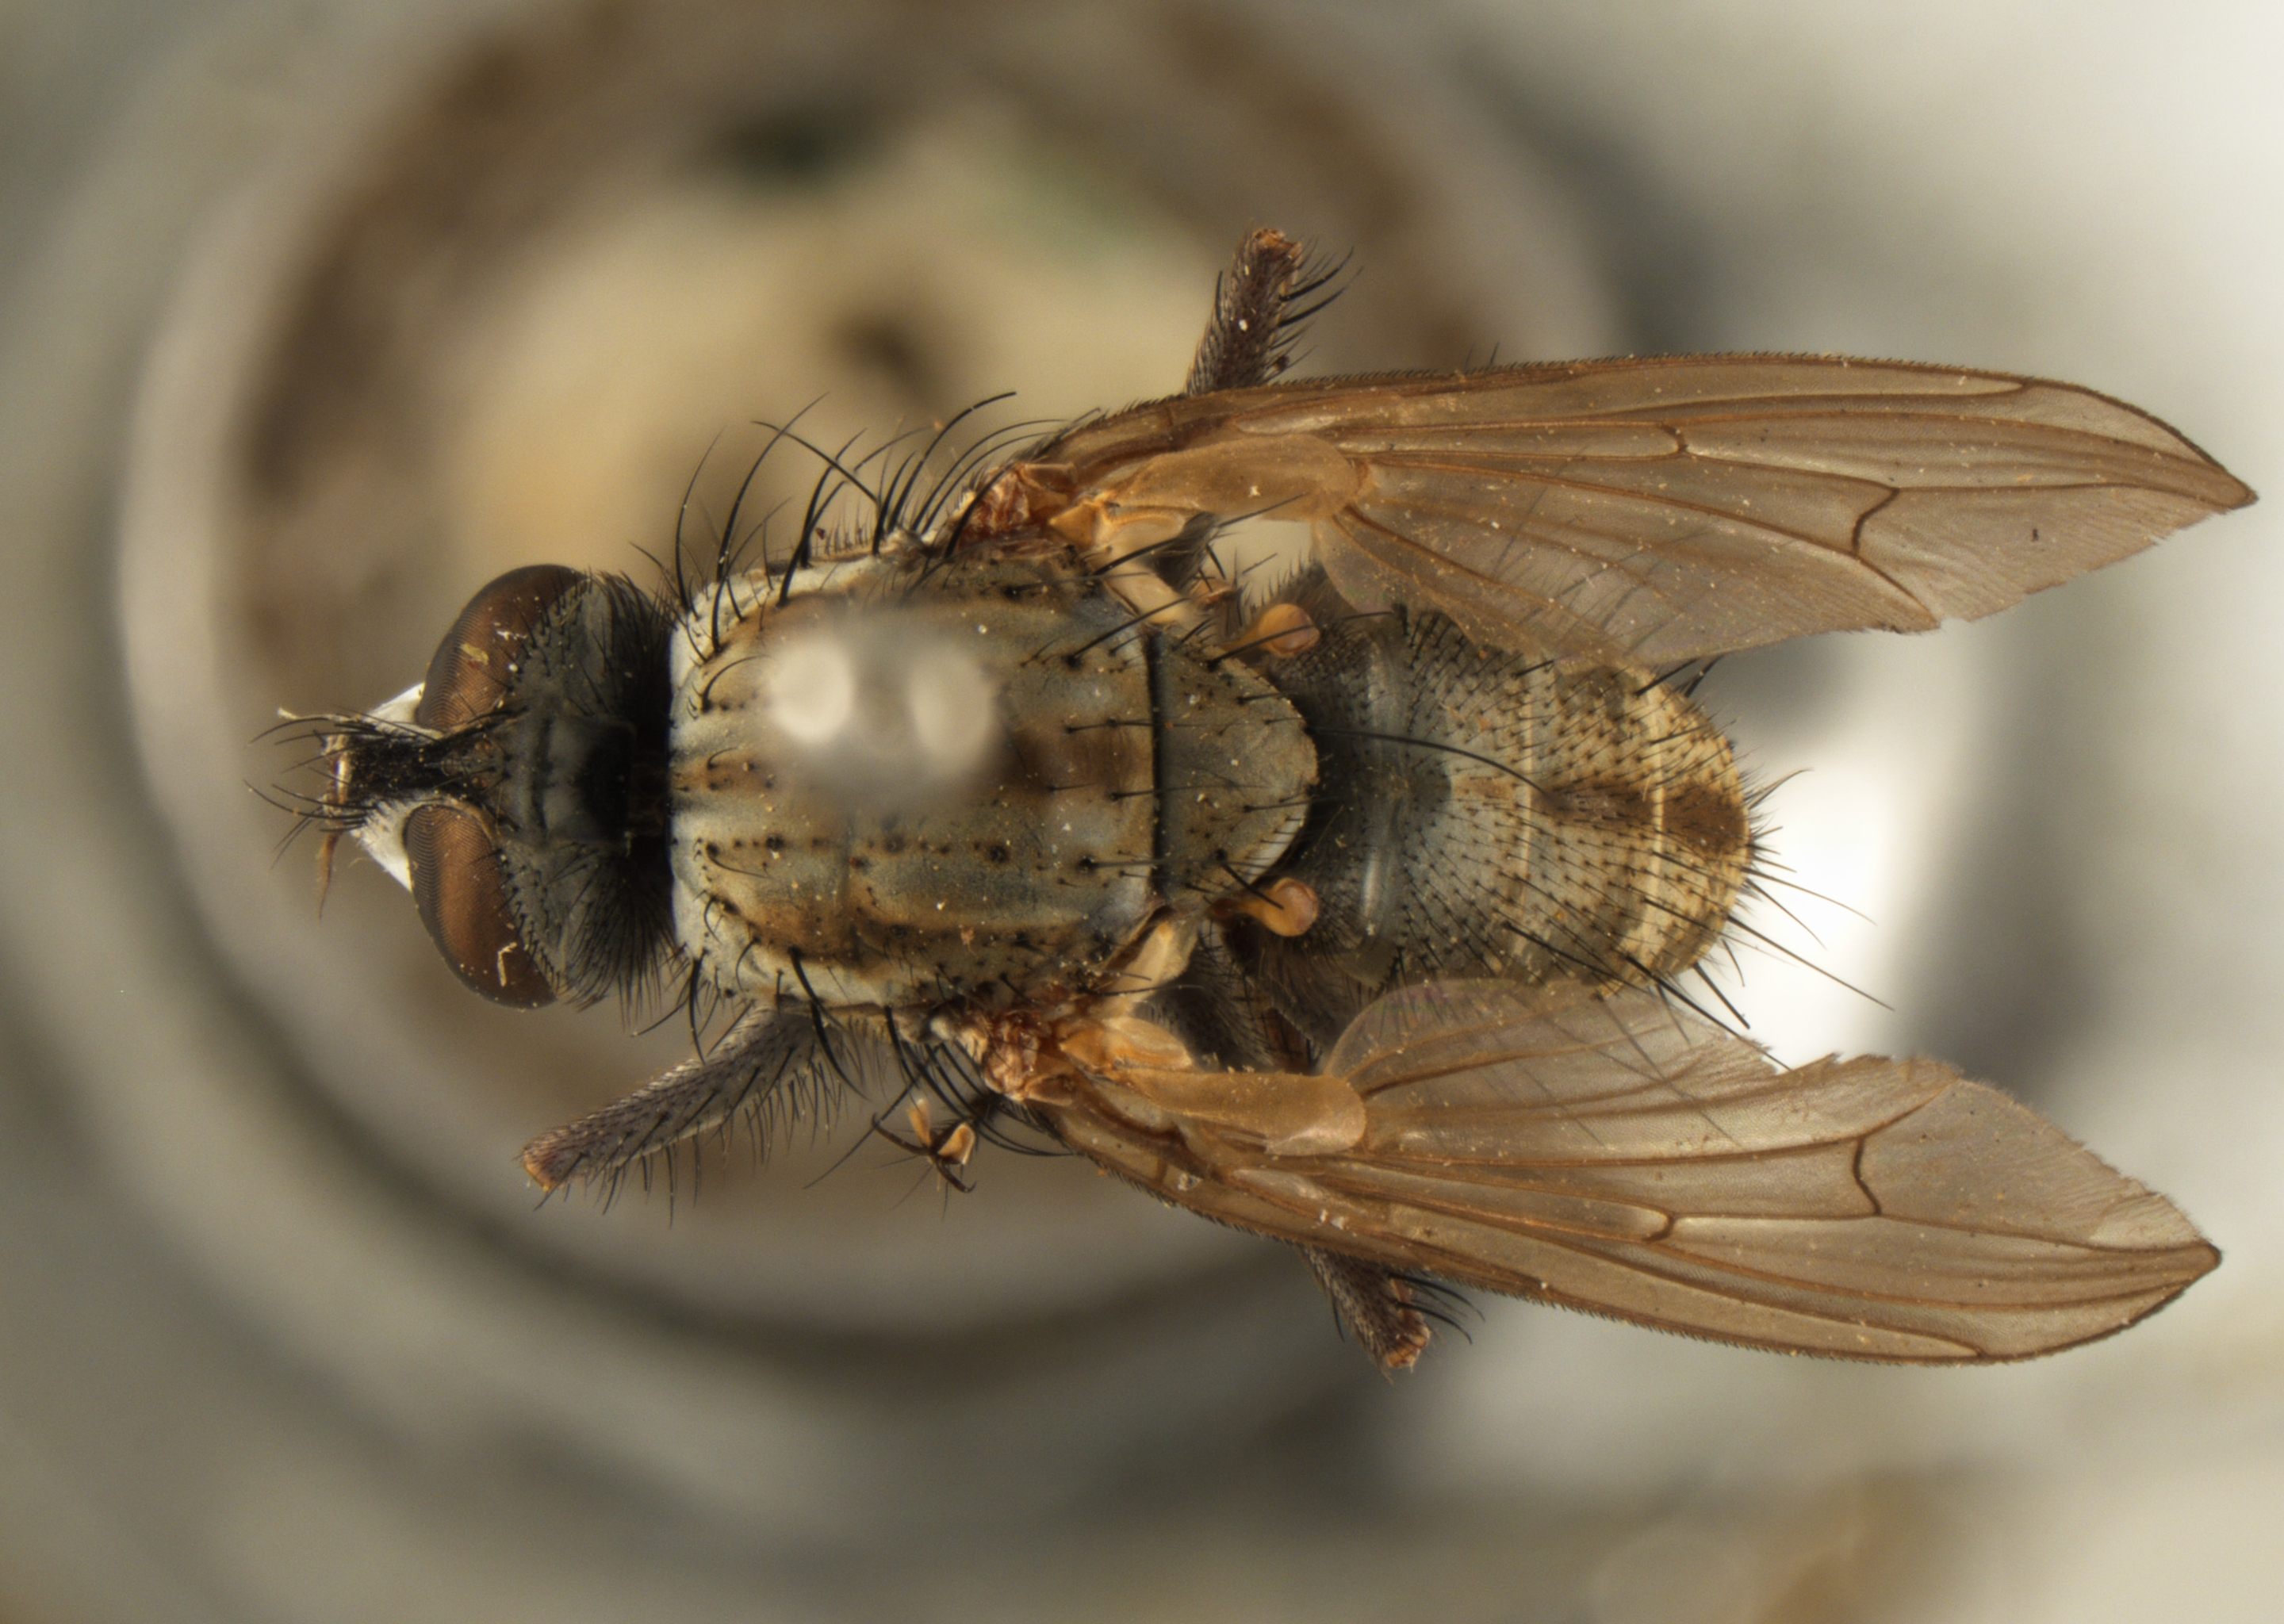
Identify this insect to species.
Leucophora subvittata (also Hammomyia subvittata)
